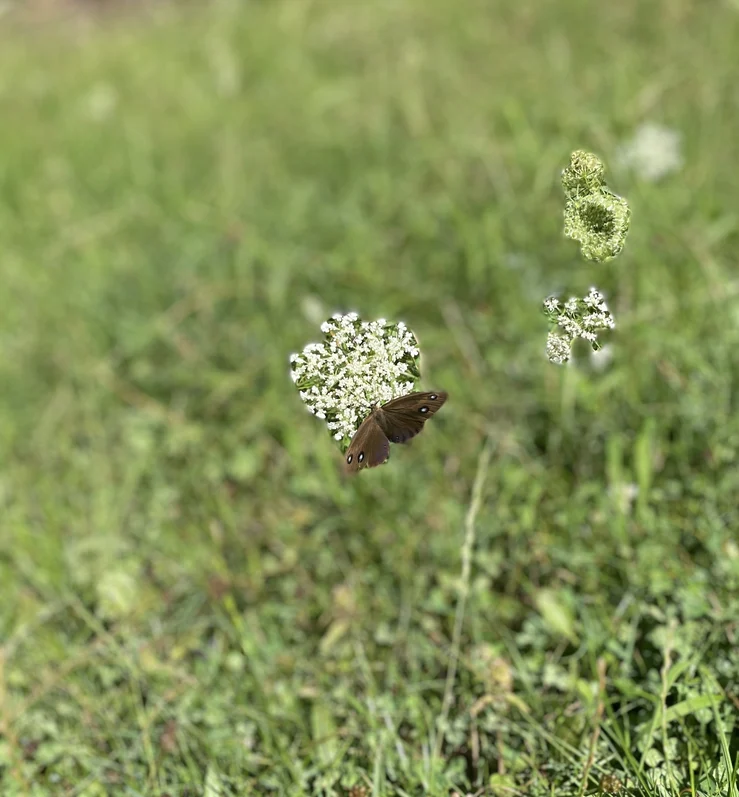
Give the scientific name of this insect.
Minois dryas
